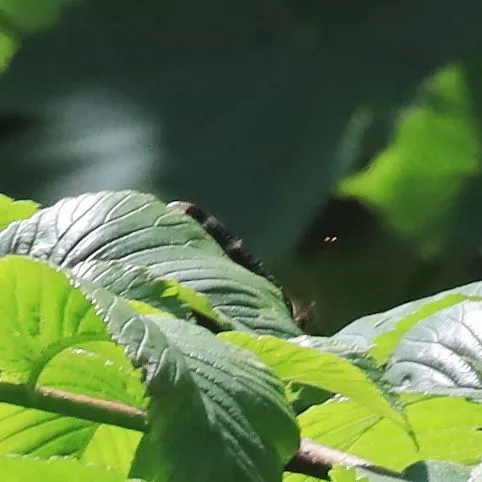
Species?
Nymphalis antiopa
